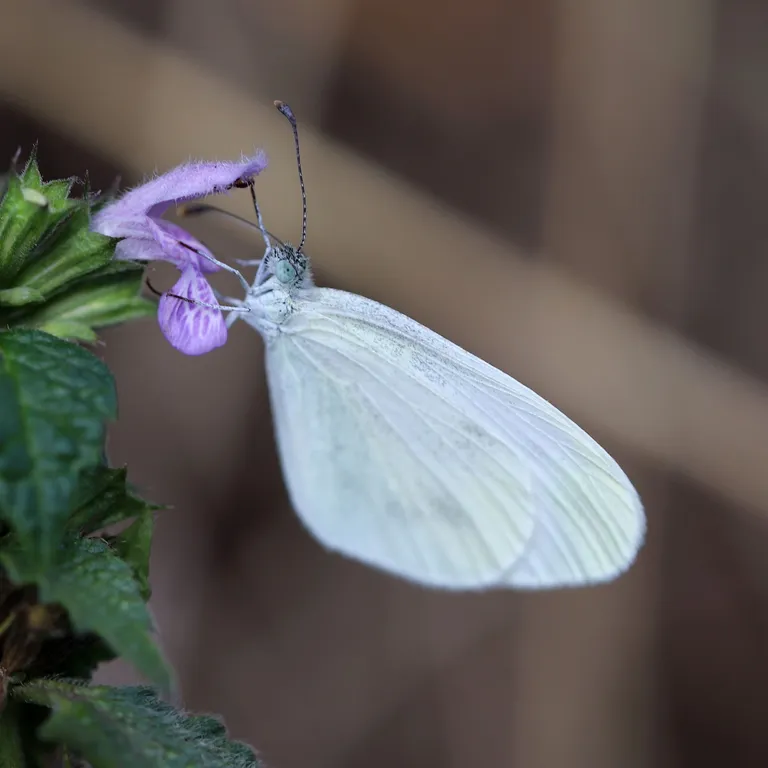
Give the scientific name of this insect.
Leptidea sinapis/juvernica
